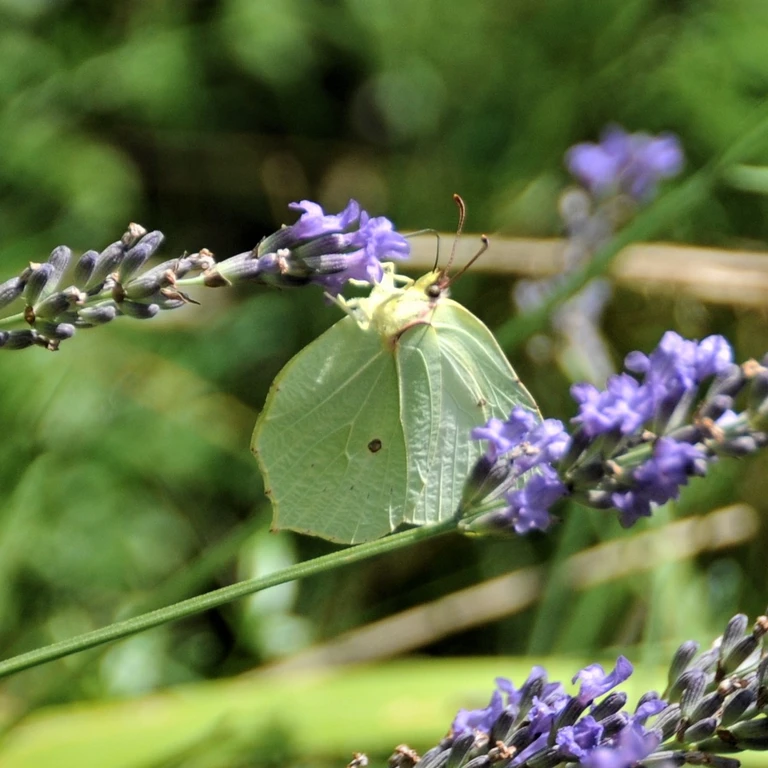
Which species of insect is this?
Gonepteryx rhamni
